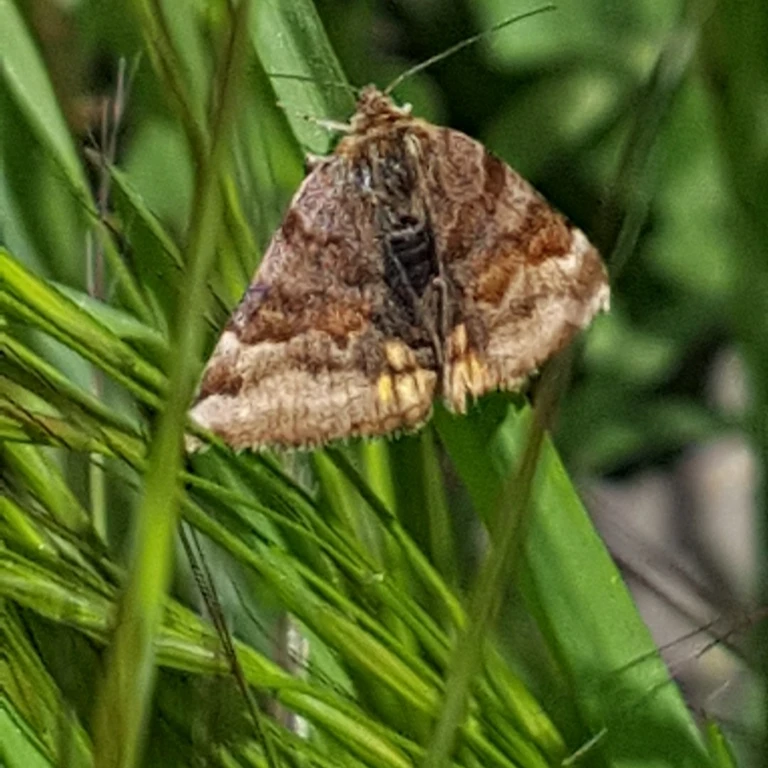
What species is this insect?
Euclidia glyphica
